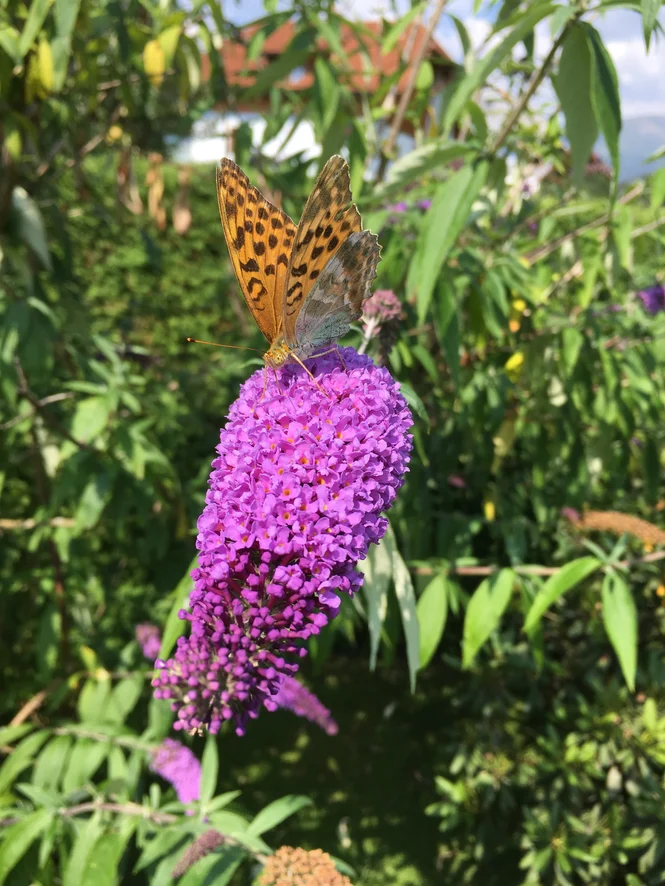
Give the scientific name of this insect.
Argynnis paphia
